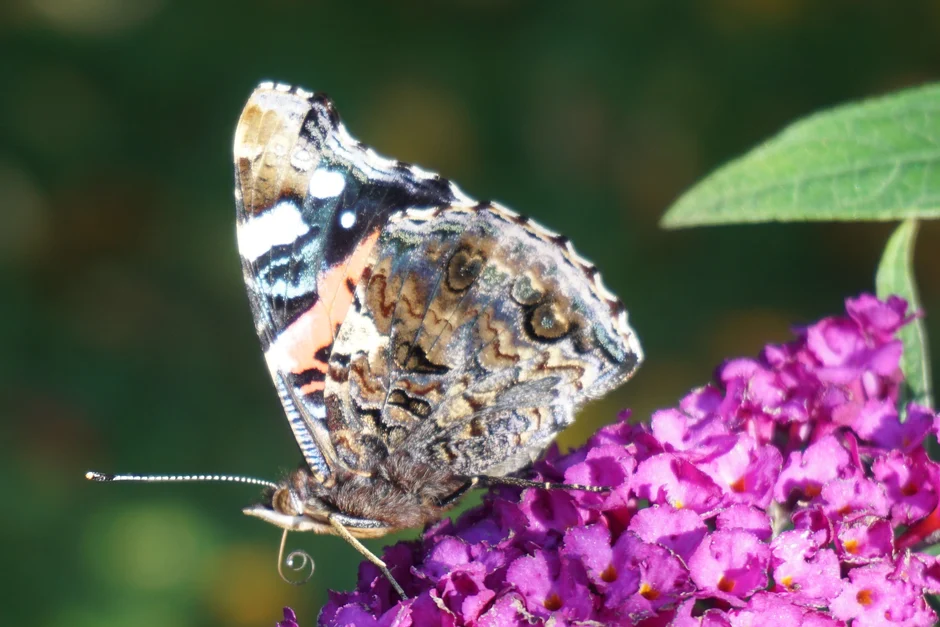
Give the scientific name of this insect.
Vanessa atalanta
